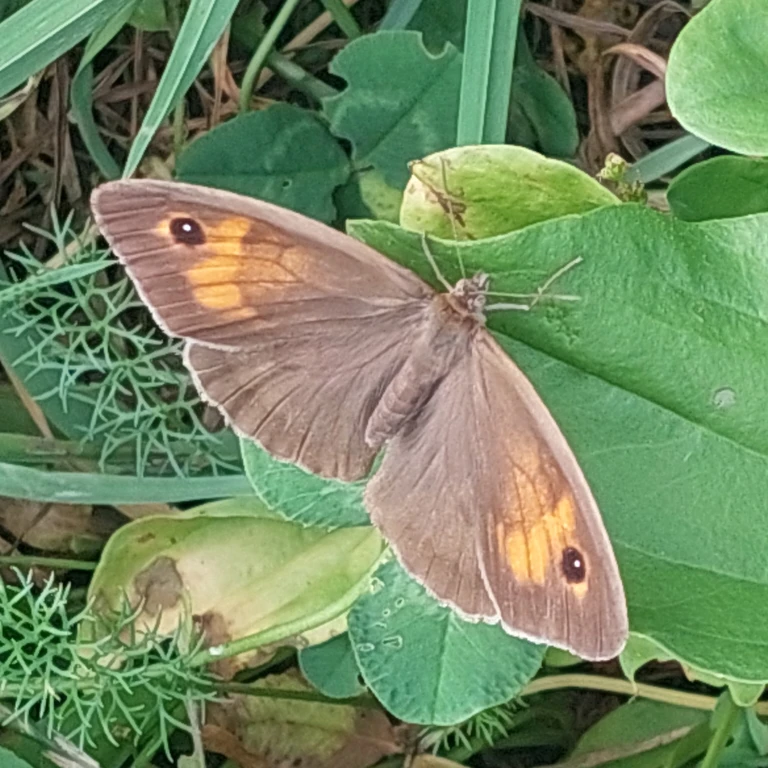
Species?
Maniola jurtina
